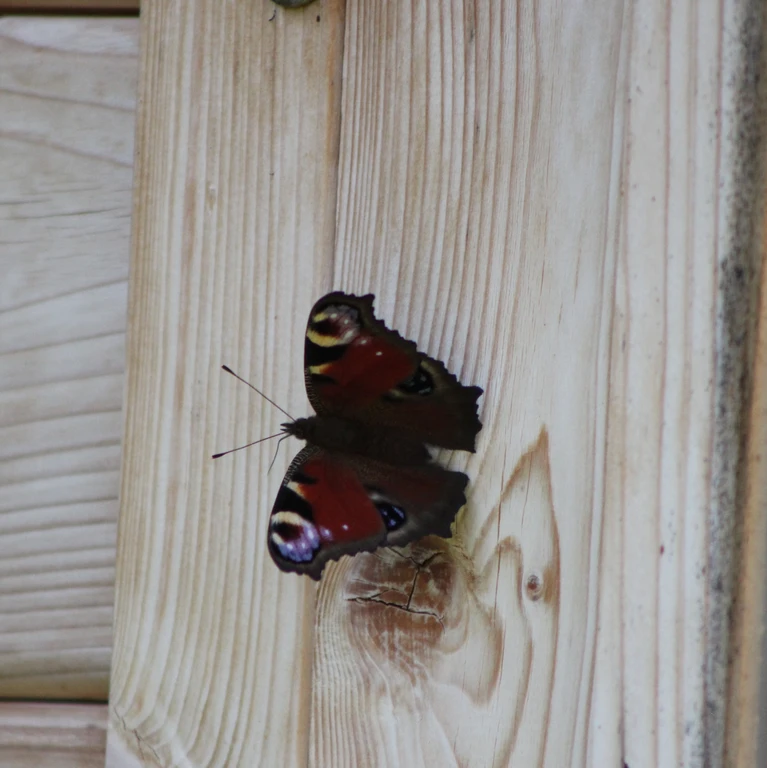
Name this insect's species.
Aglais io
